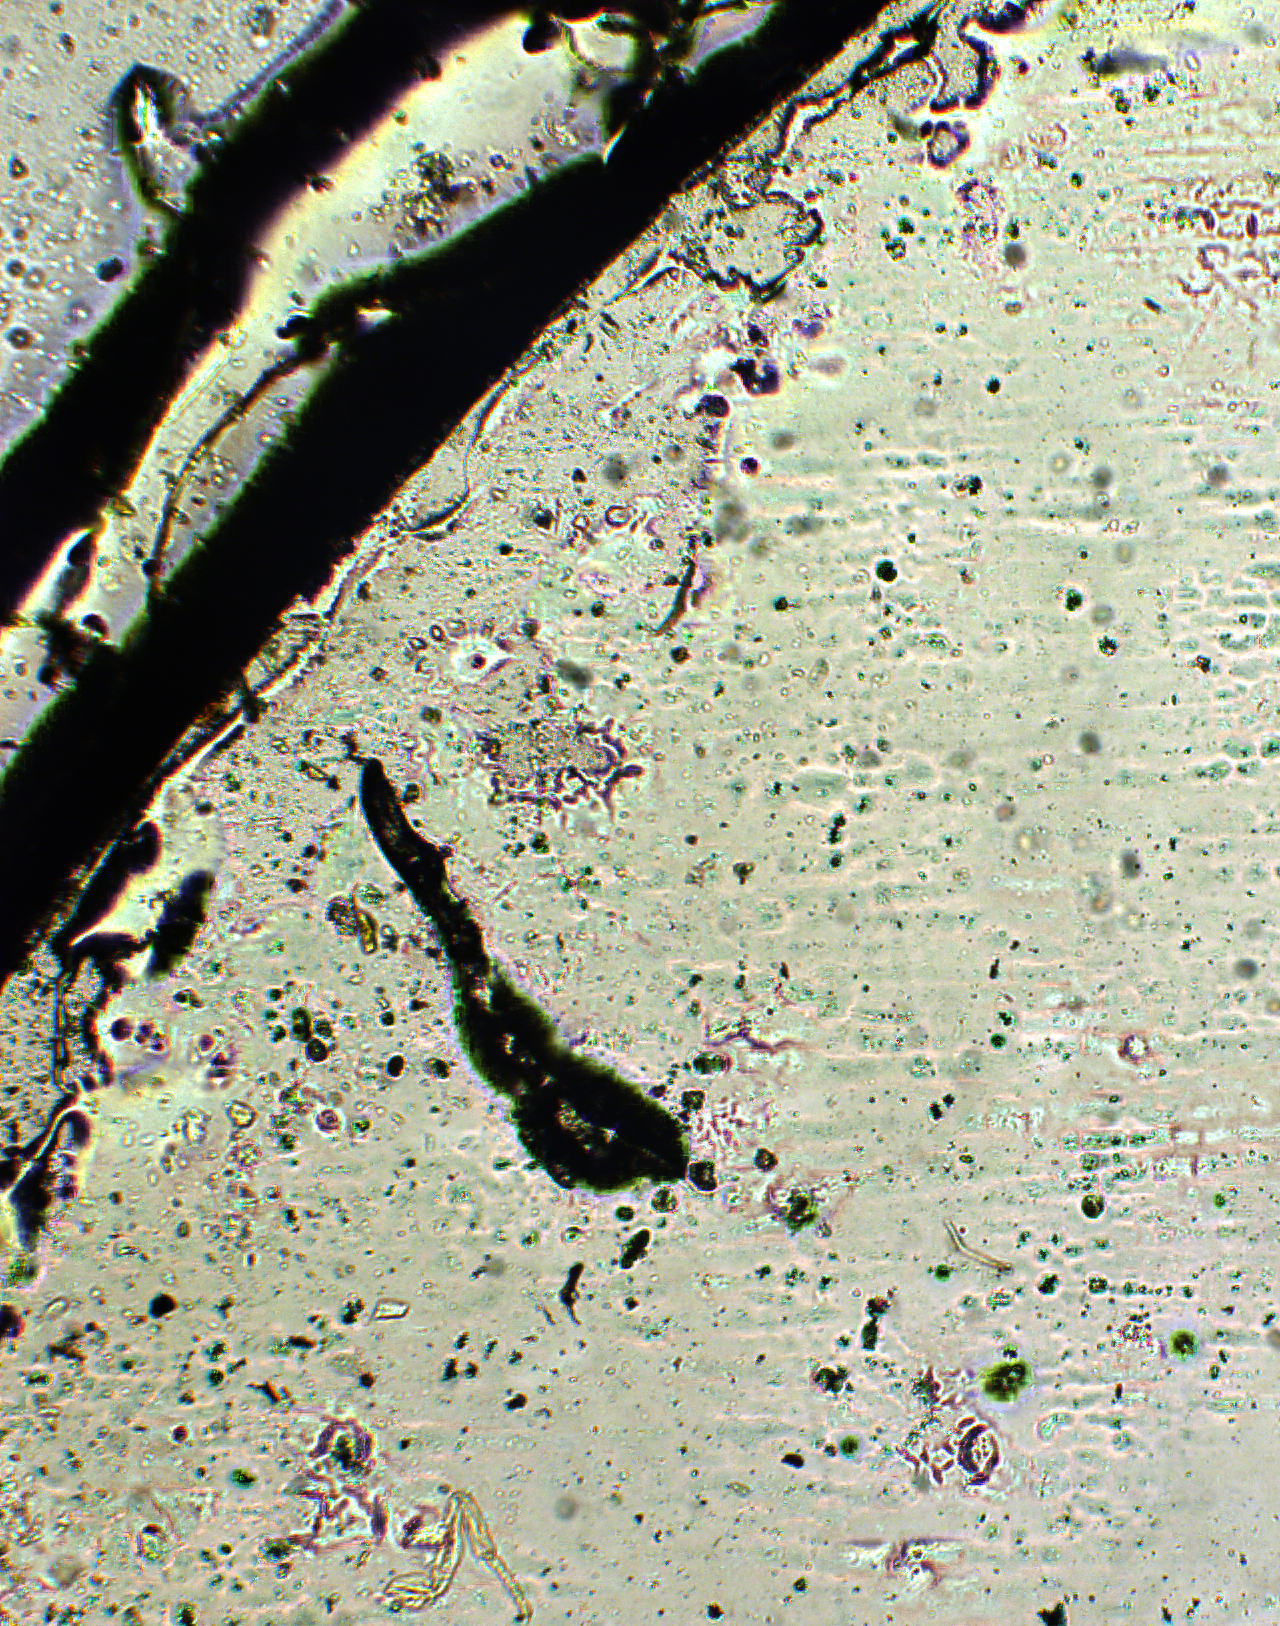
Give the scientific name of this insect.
Aphycus malabarensis
